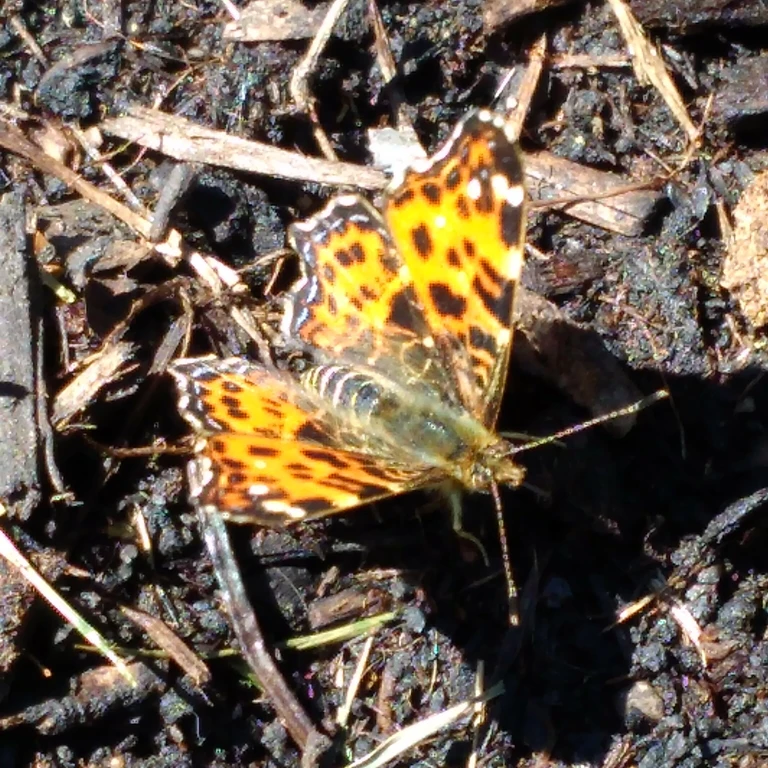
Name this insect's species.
Araschnia levana
